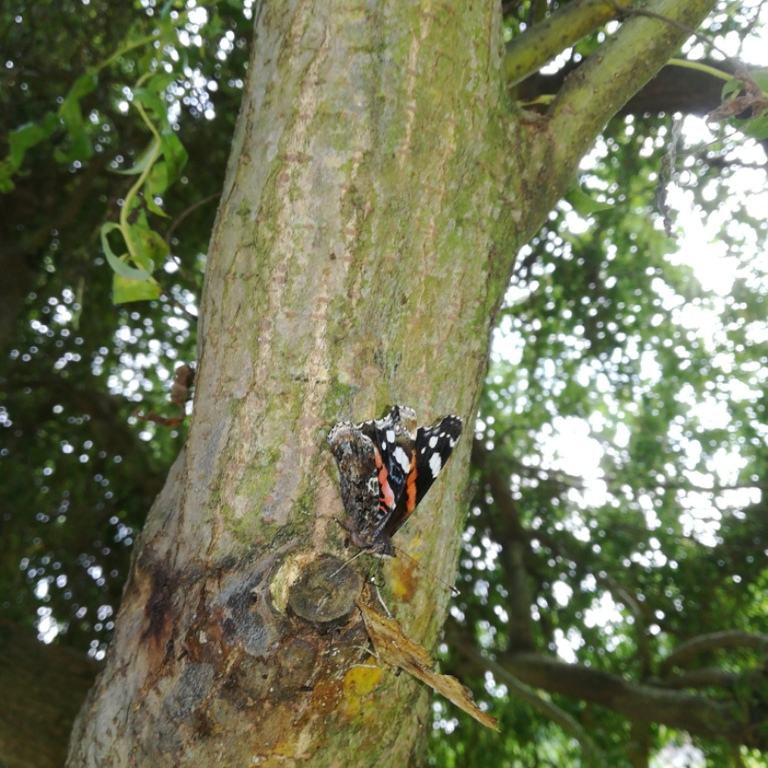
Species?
Vanessa atalanta
